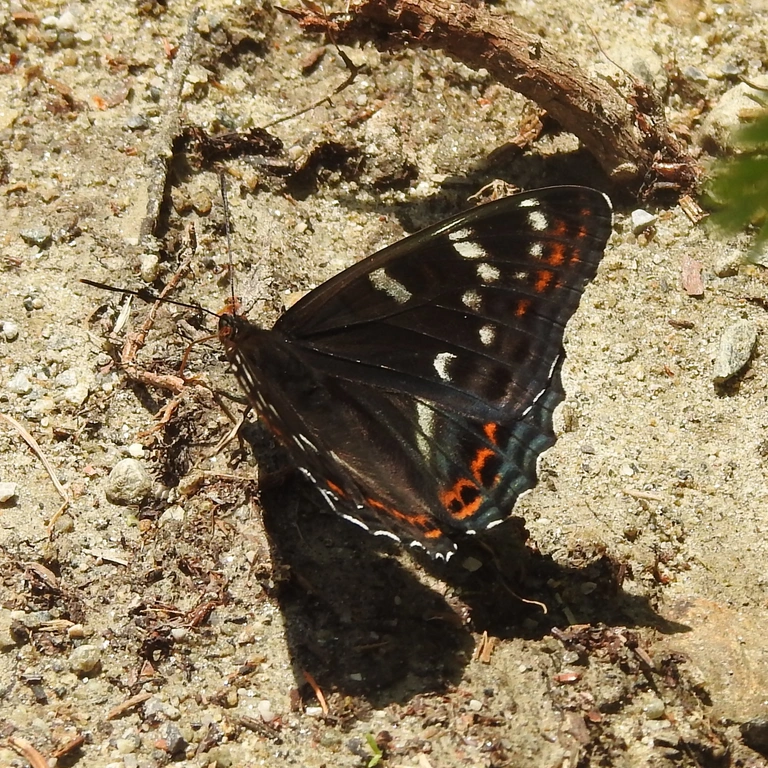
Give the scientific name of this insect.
Limenitis populi
